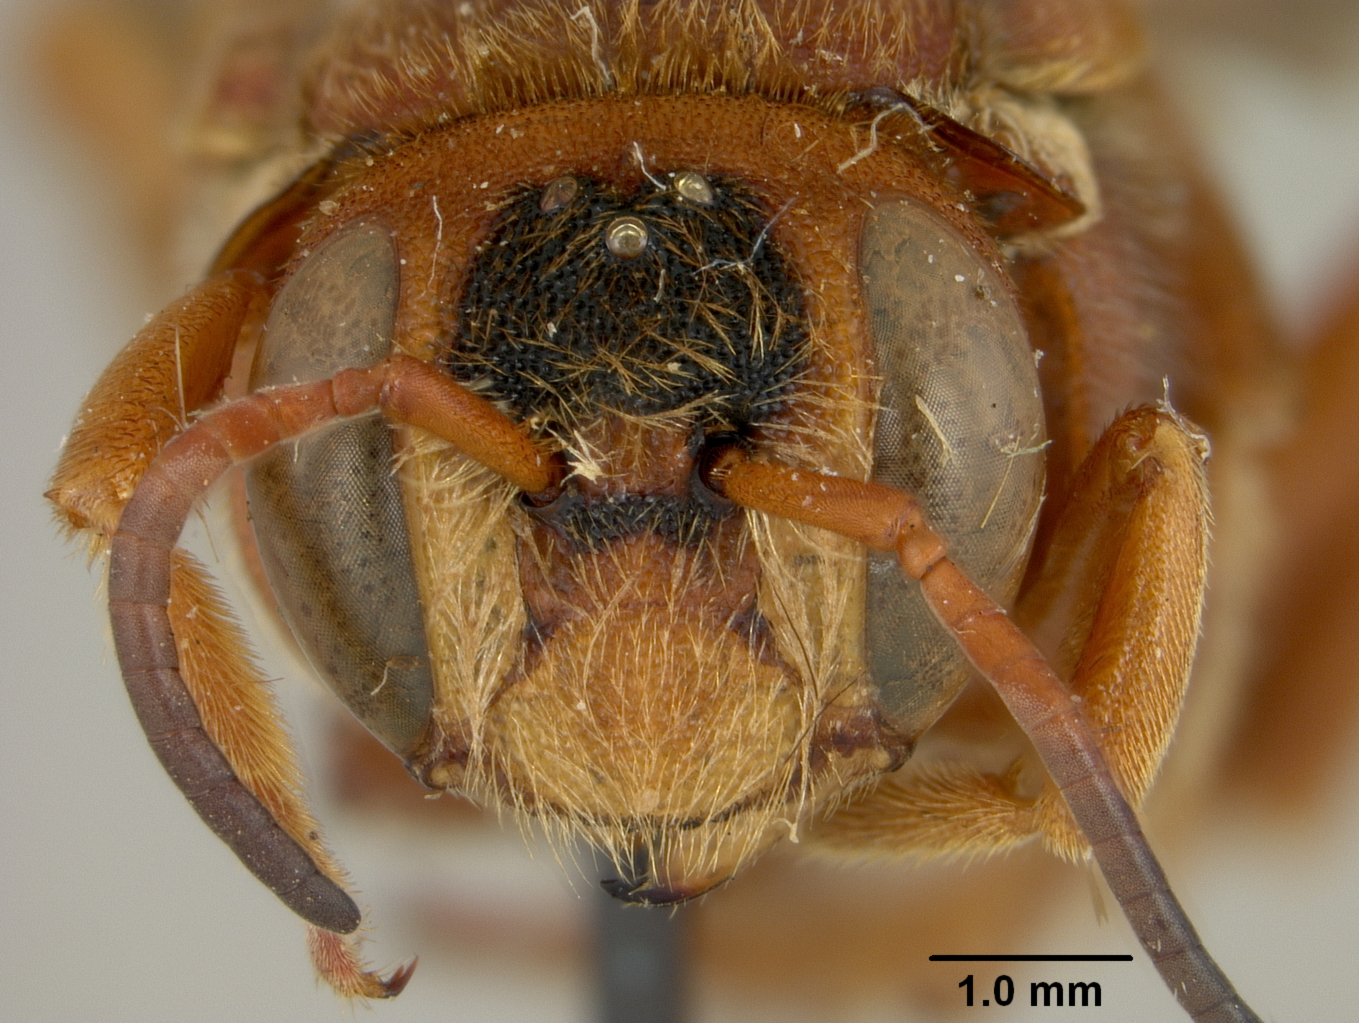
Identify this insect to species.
Dianthidium macrurum
